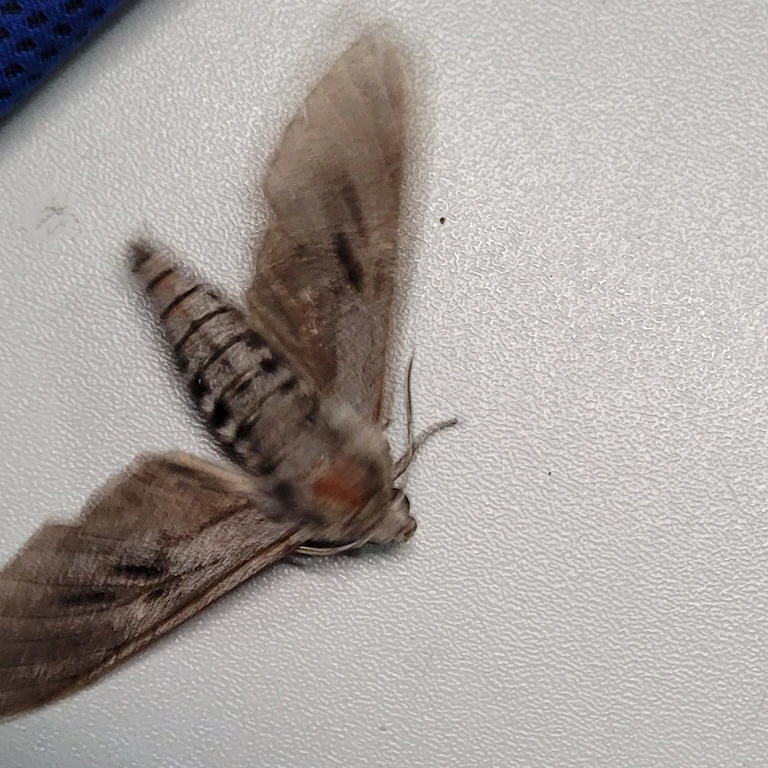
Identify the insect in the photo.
Sphinx pinastri
